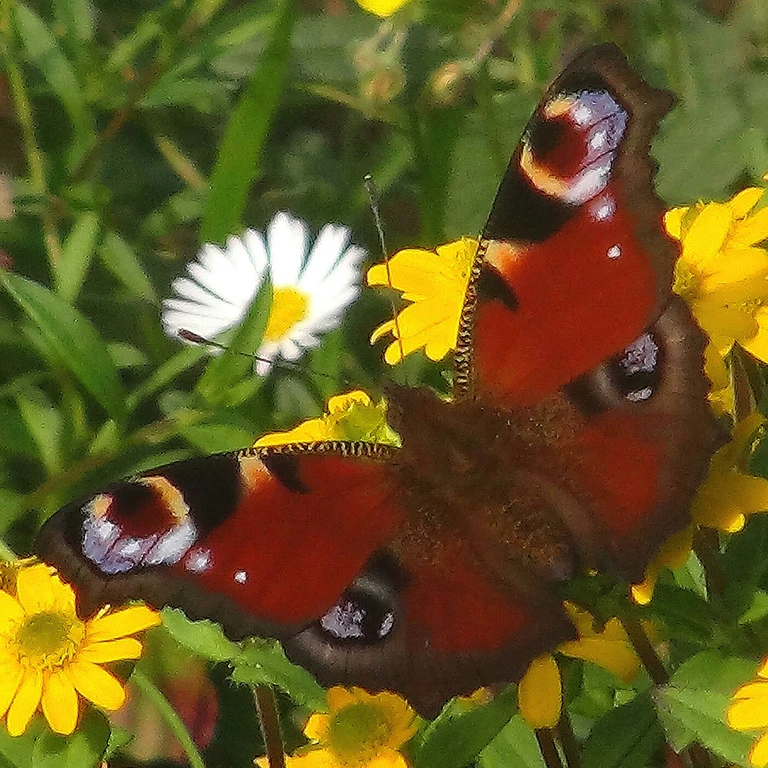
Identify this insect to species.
Aglais io
